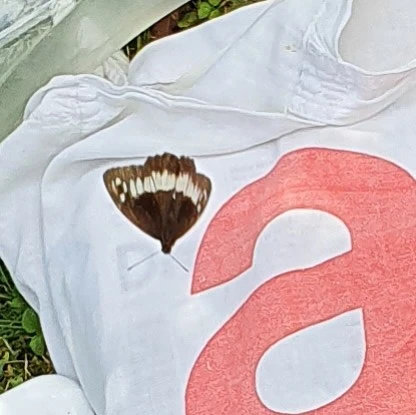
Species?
Brintesia circe
